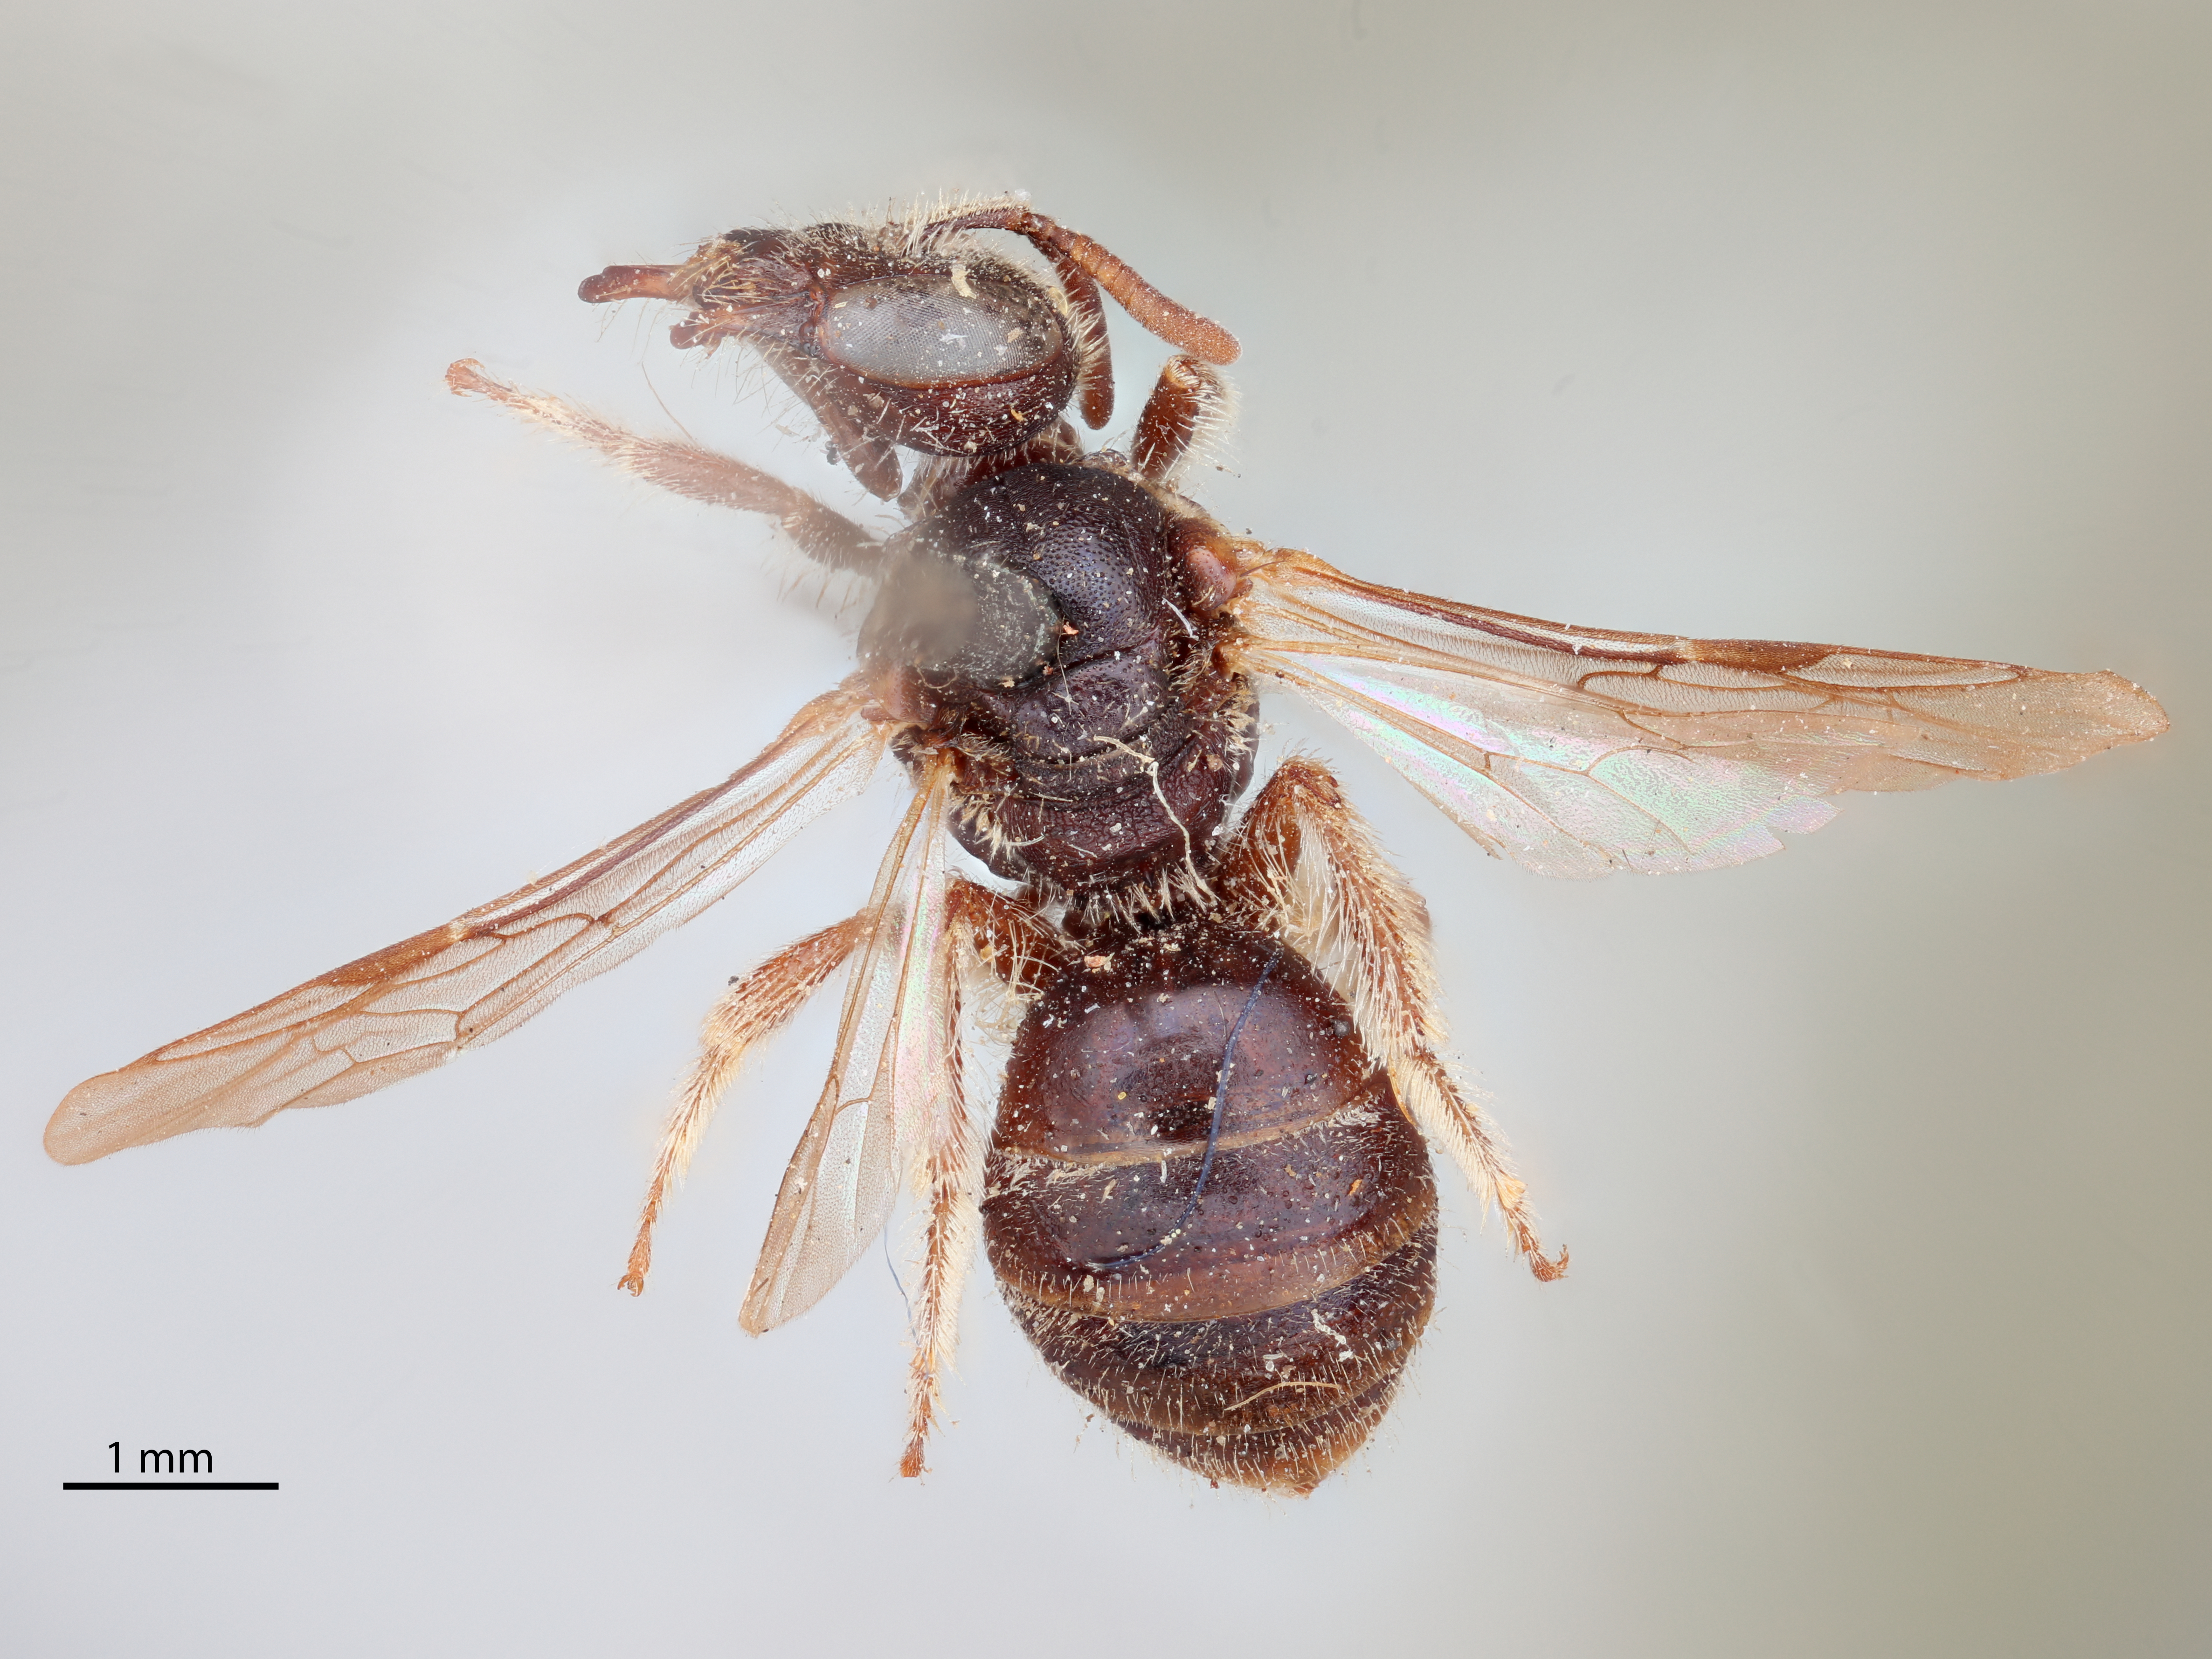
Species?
Halictus vachali
